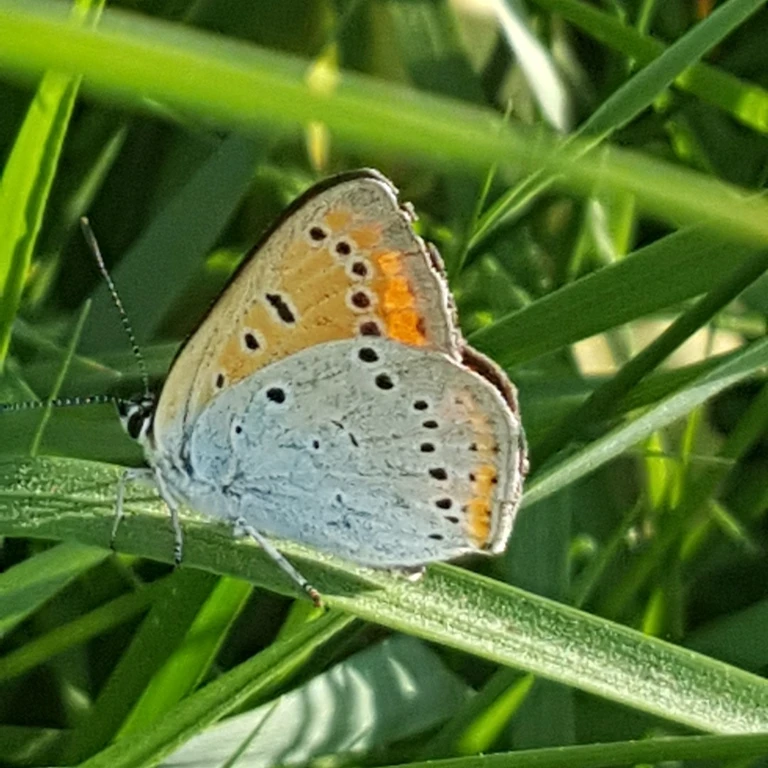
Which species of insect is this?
Lycaena dispar
